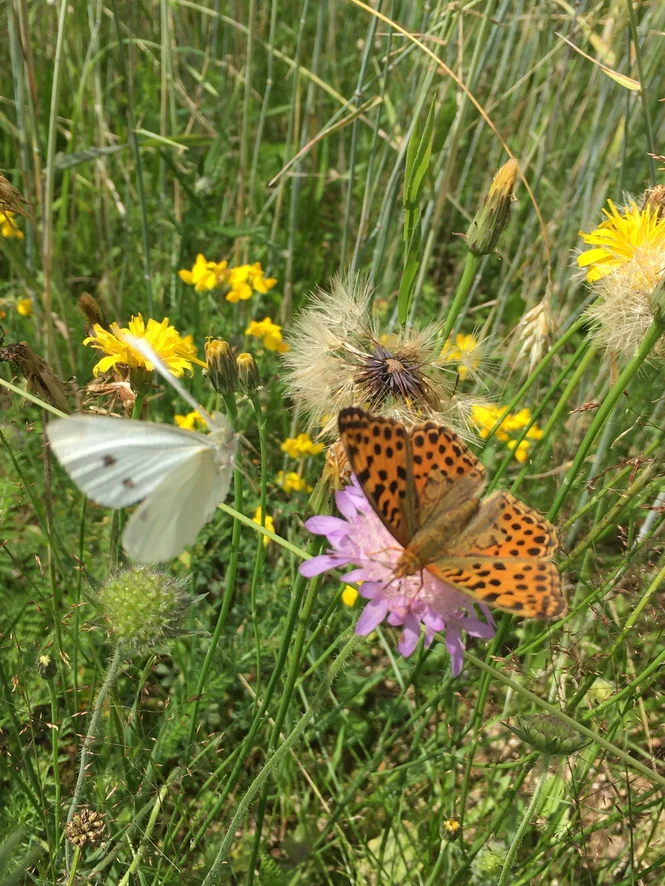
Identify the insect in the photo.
Issoria lathonia
